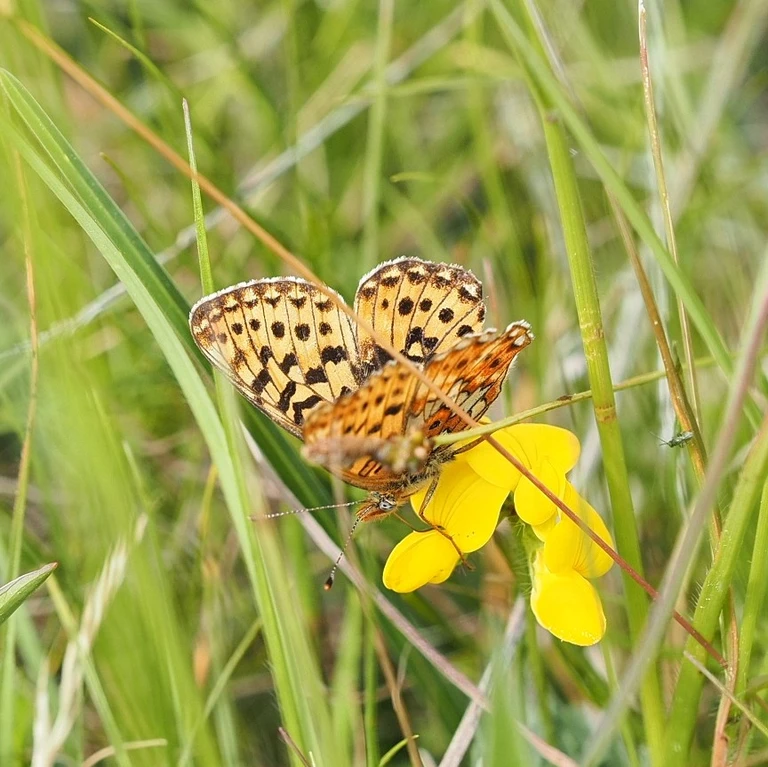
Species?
Boloria euphrosyne (also Clossiana euphrosyne)
